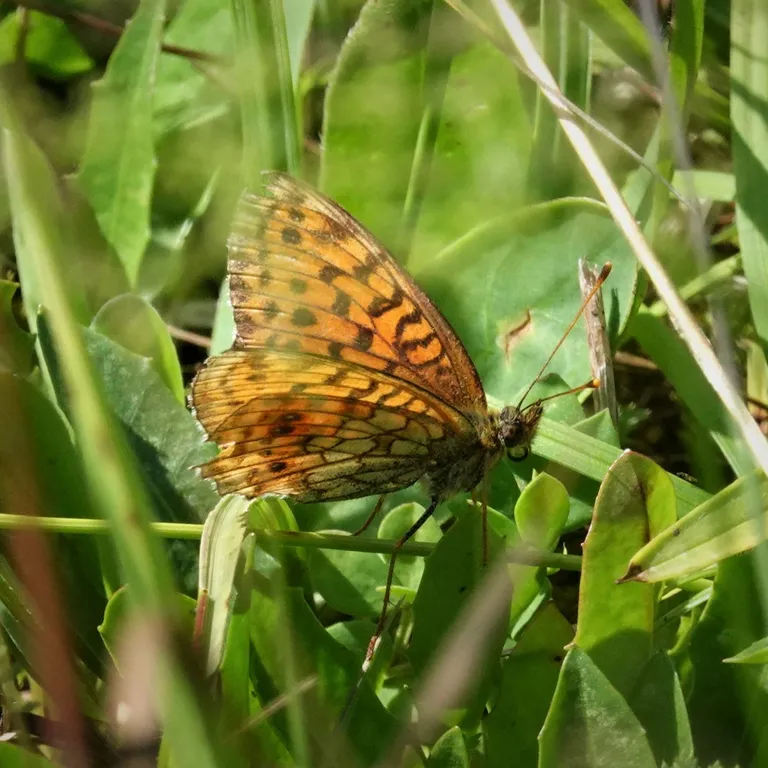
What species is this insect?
Brenthis ino
